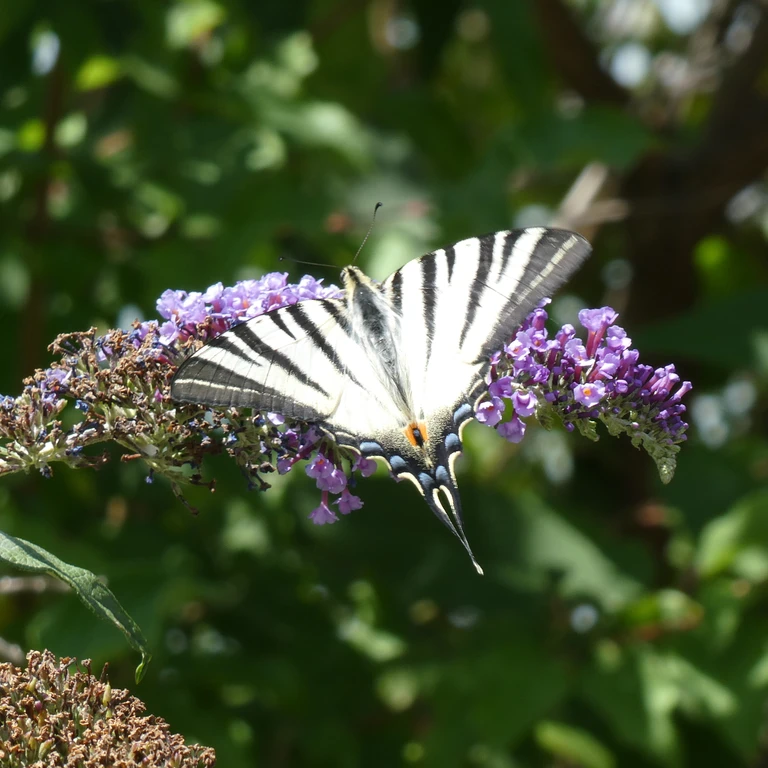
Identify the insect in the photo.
Iphiclides podalirius
